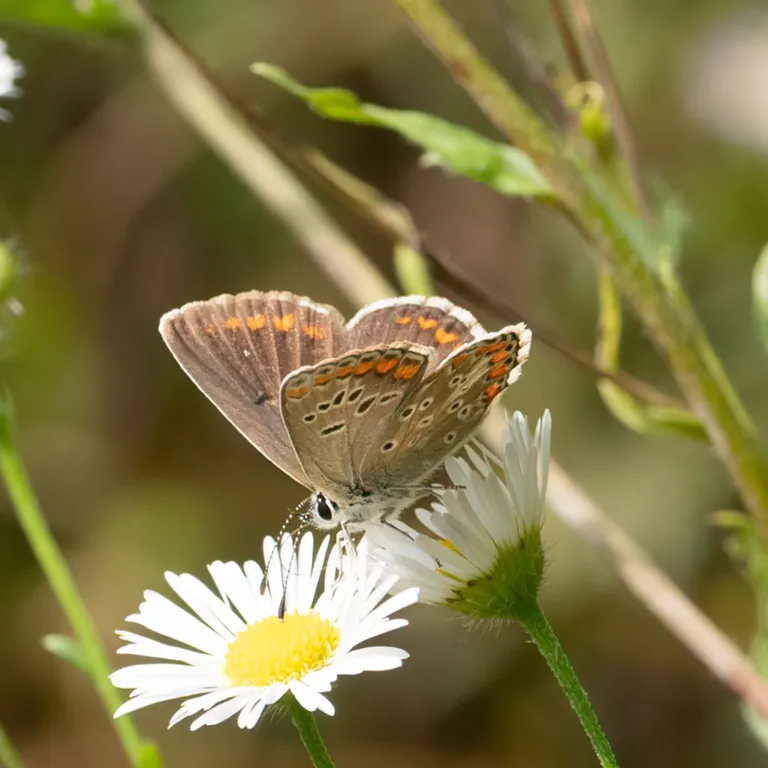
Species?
Aricia agestis/artaxerxes
